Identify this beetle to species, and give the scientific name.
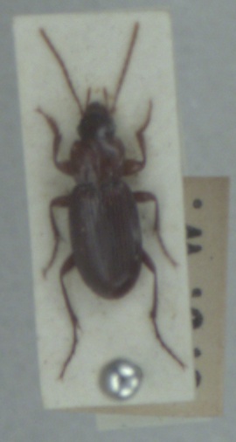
Platyderus depressus
